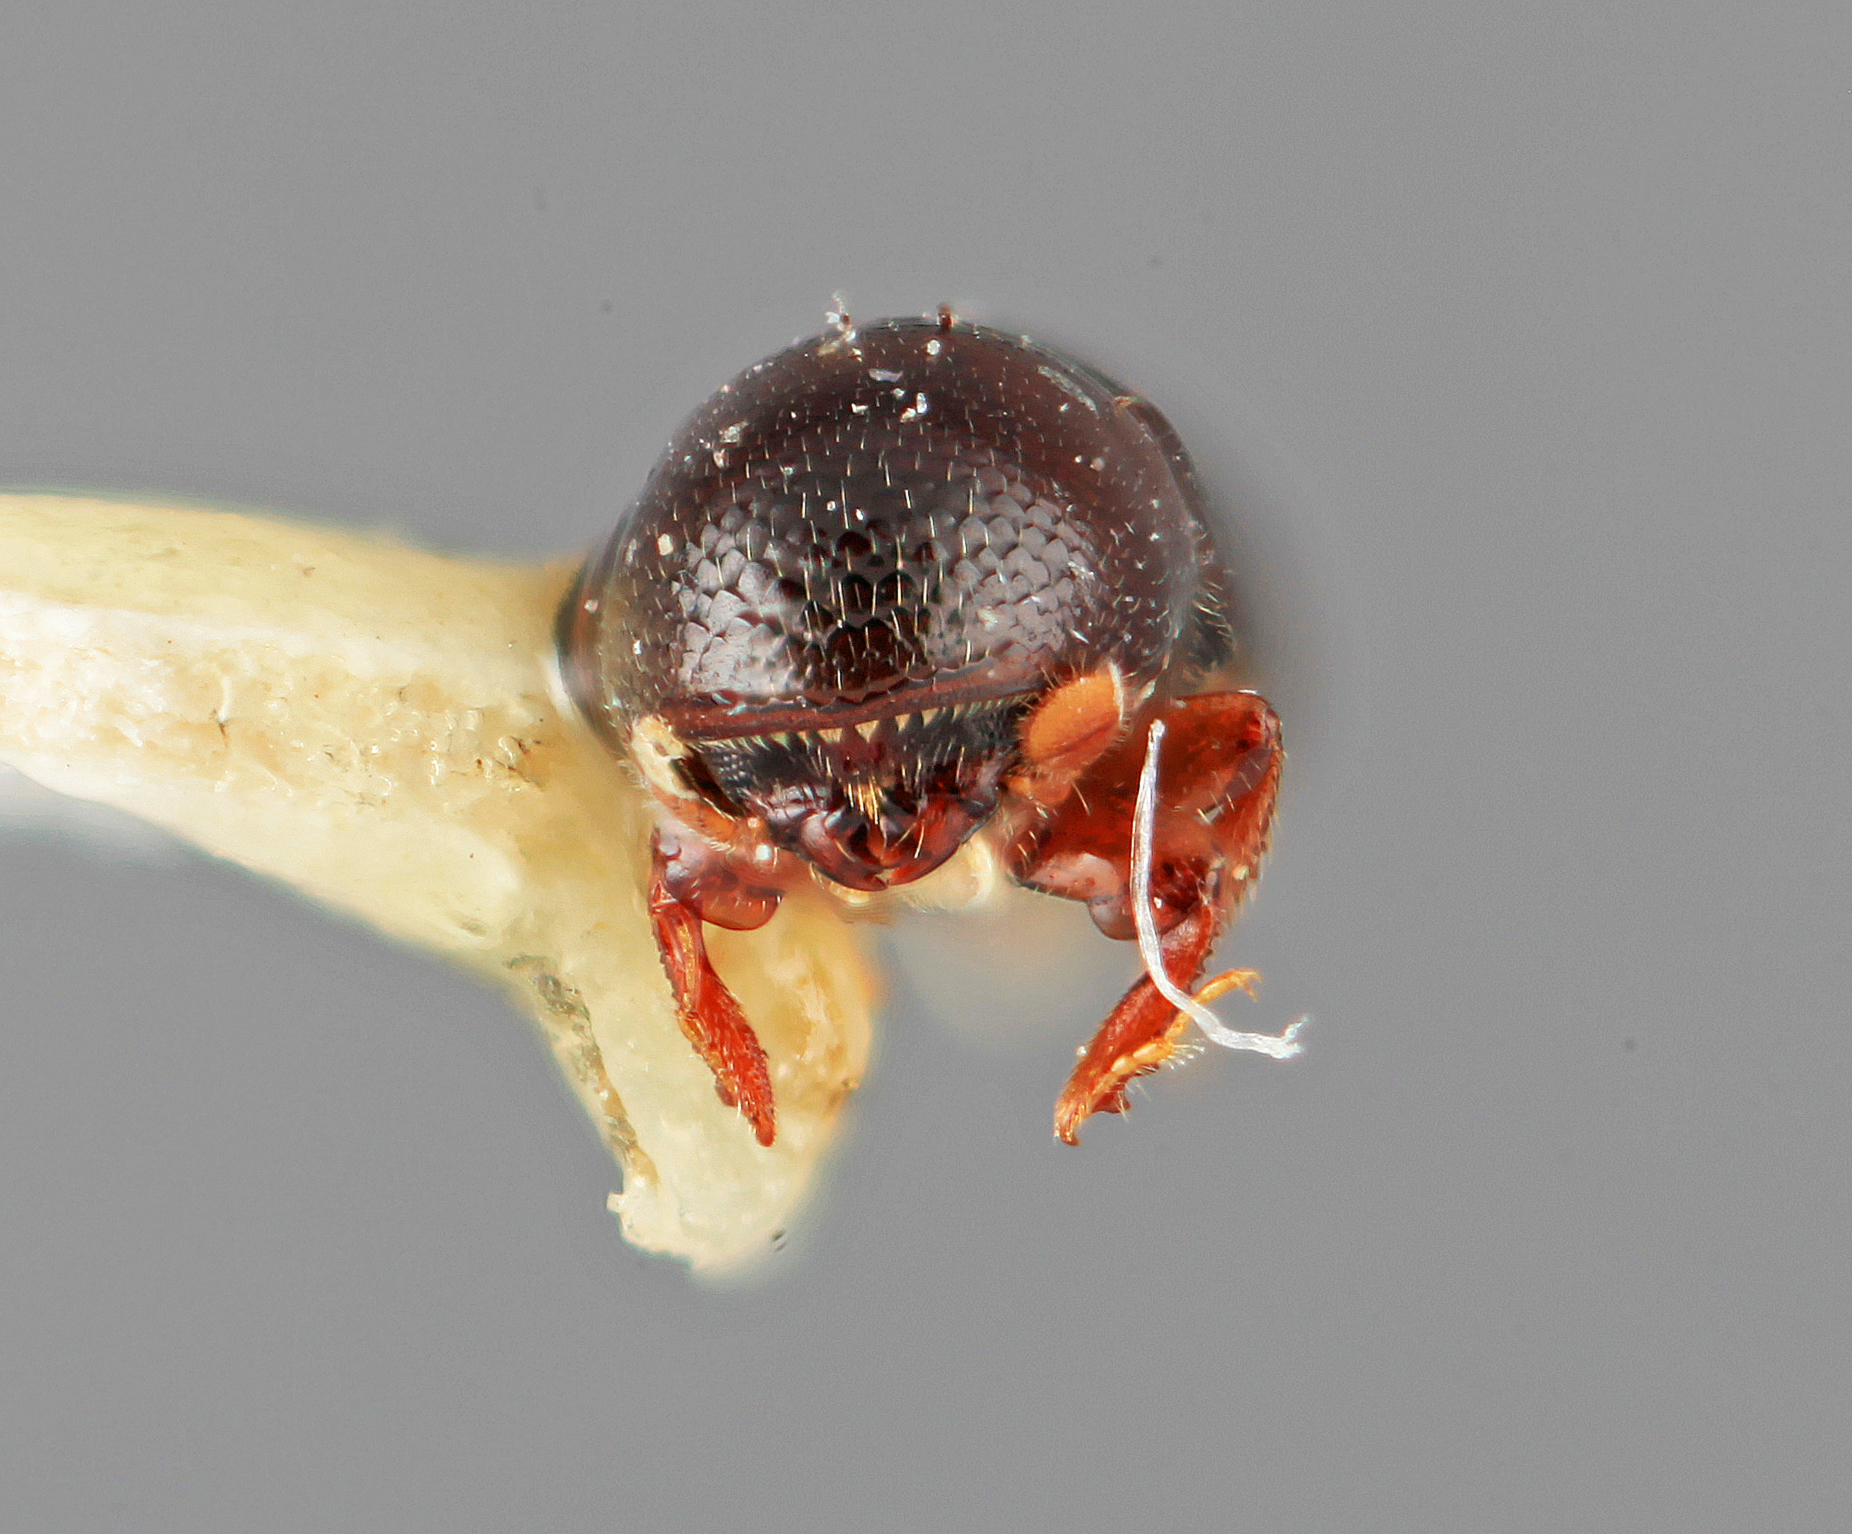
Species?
Tricolus fenoris
